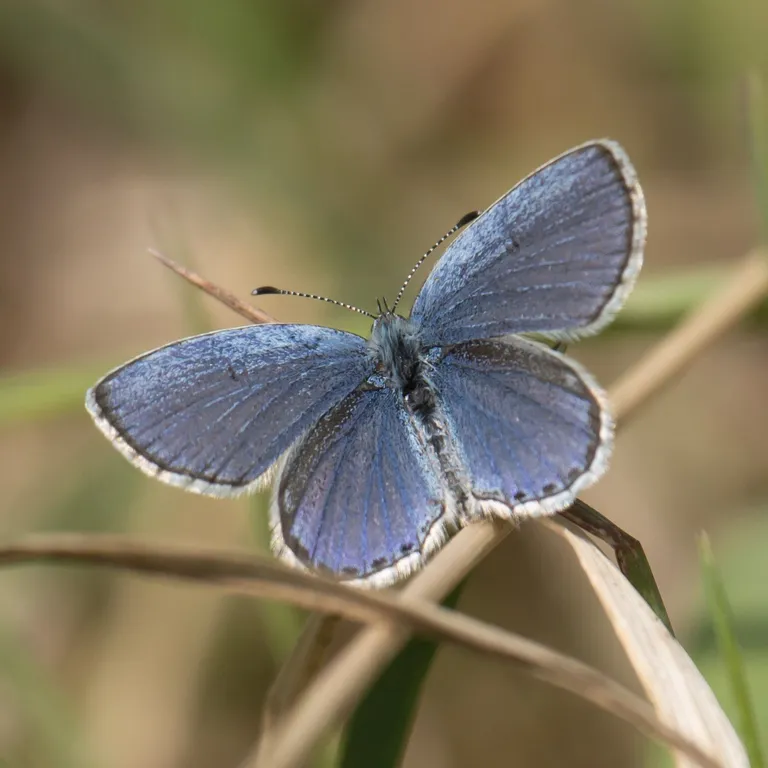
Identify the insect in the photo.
Cupido argiades (also Elkalyce argiades)
